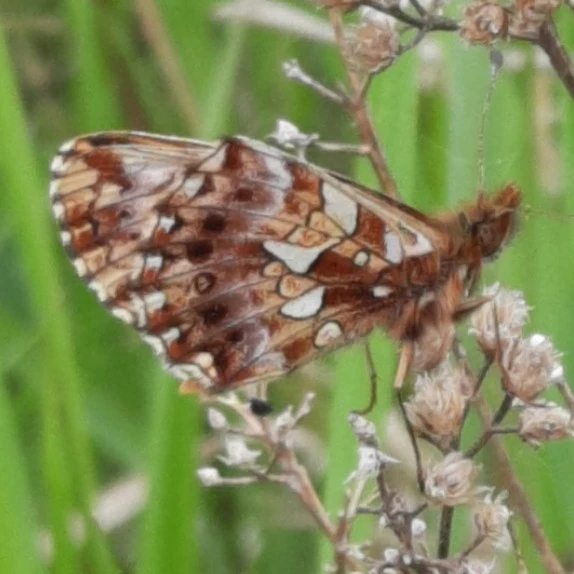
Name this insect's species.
Boloria dia
